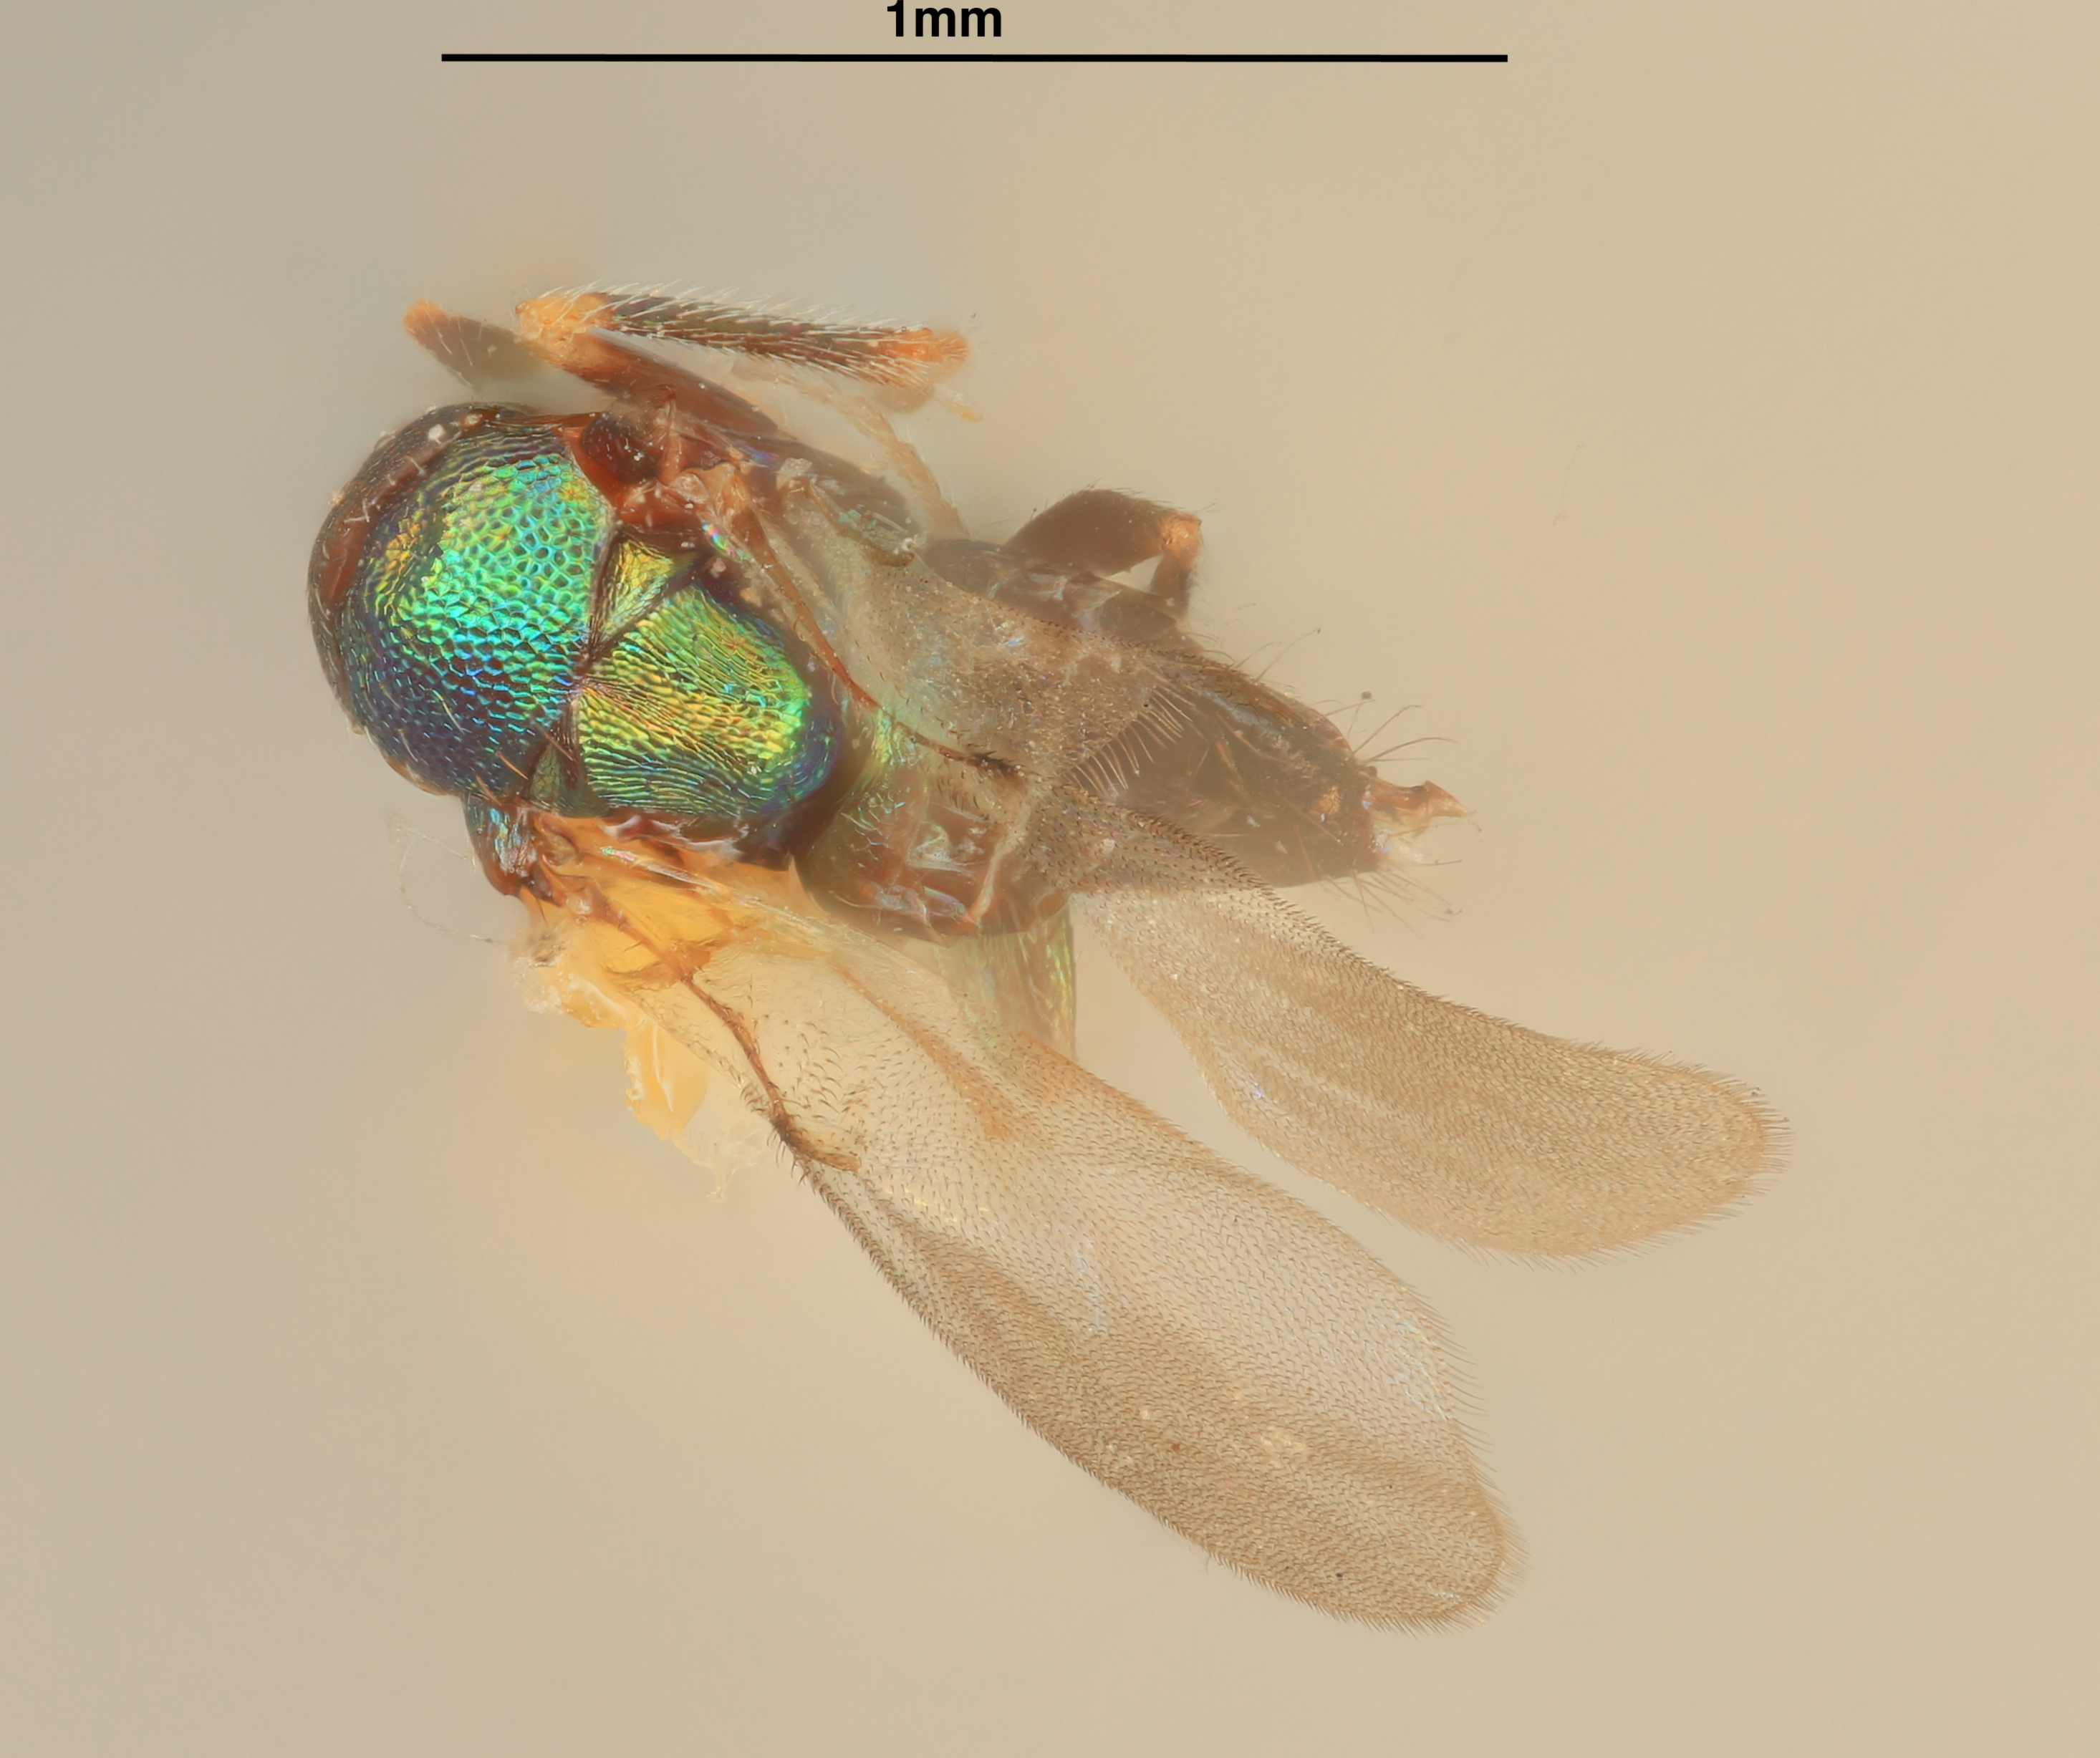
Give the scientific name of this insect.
Berecyntus euxoa
